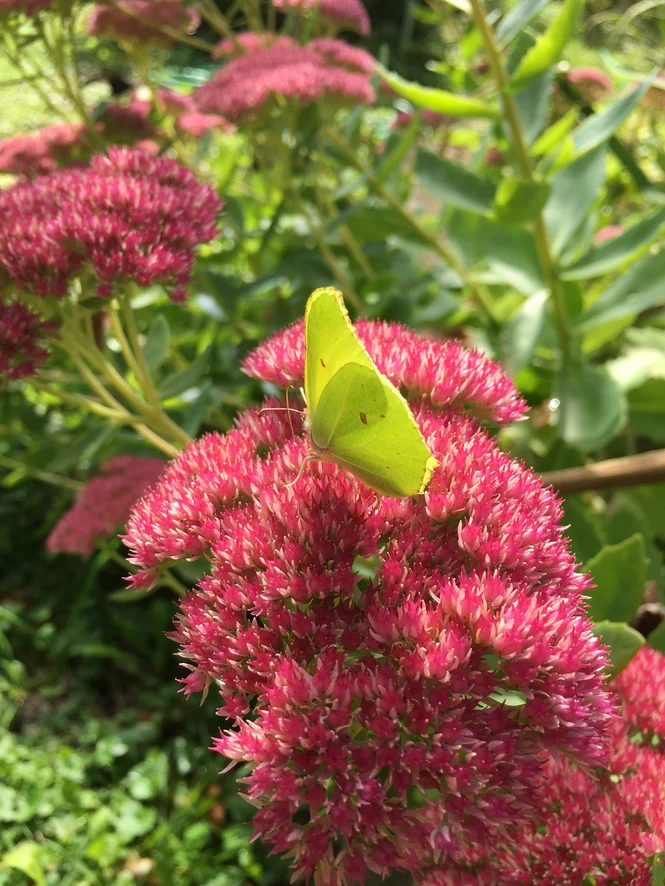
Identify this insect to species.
Gonepteryx rhamni
